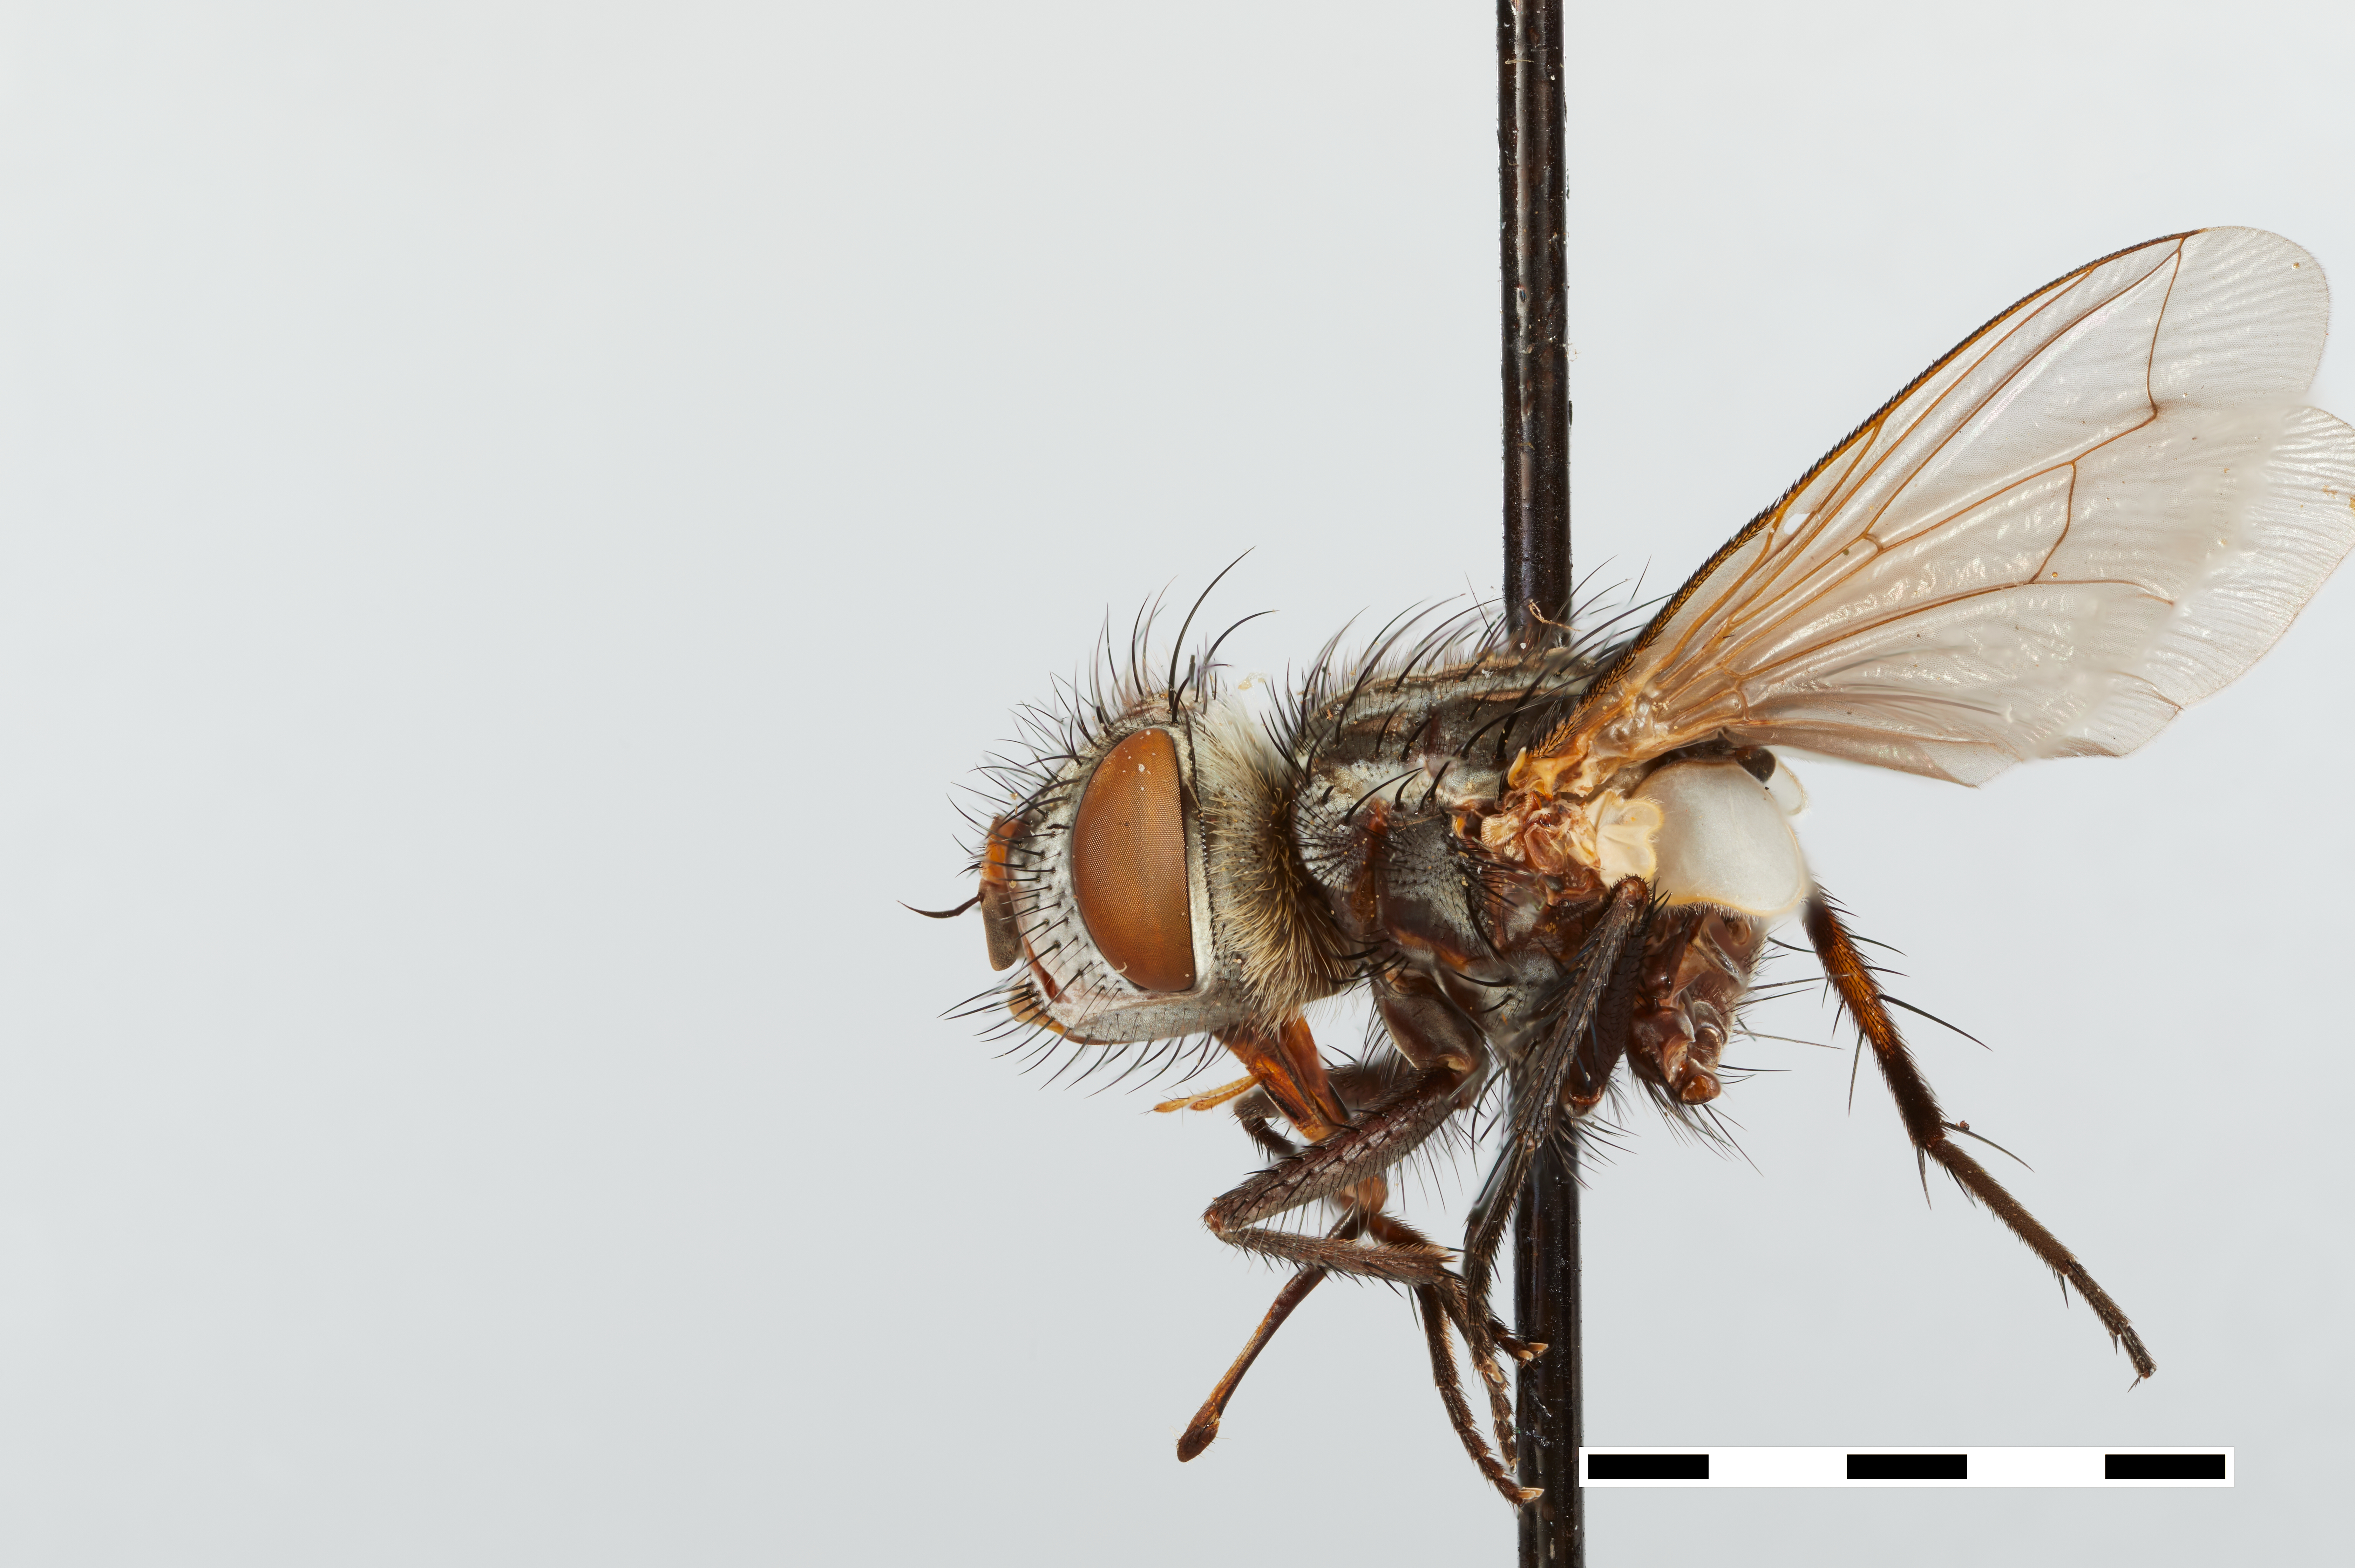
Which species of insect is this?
Germariopsis andina
